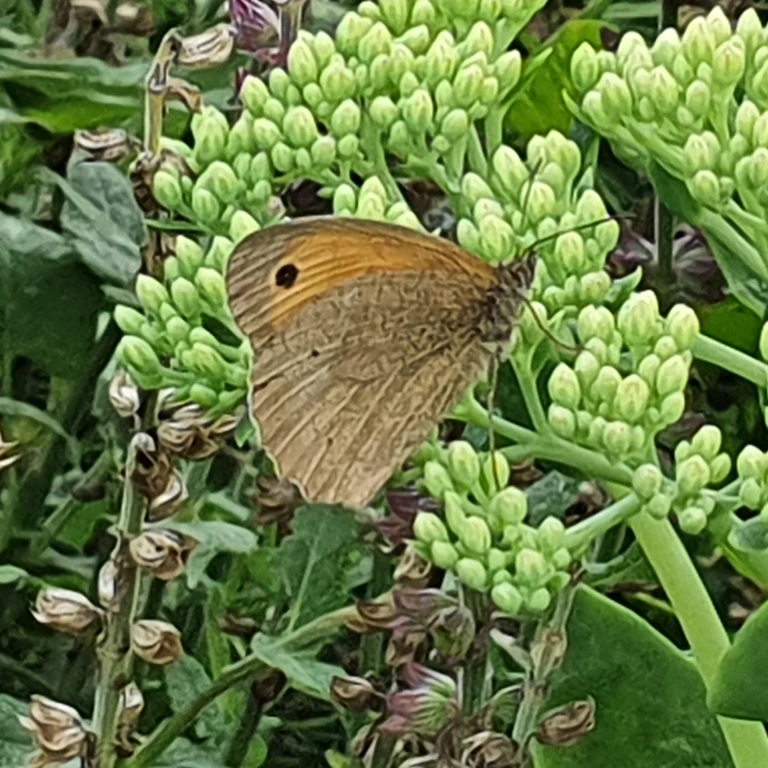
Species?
Maniola jurtina
